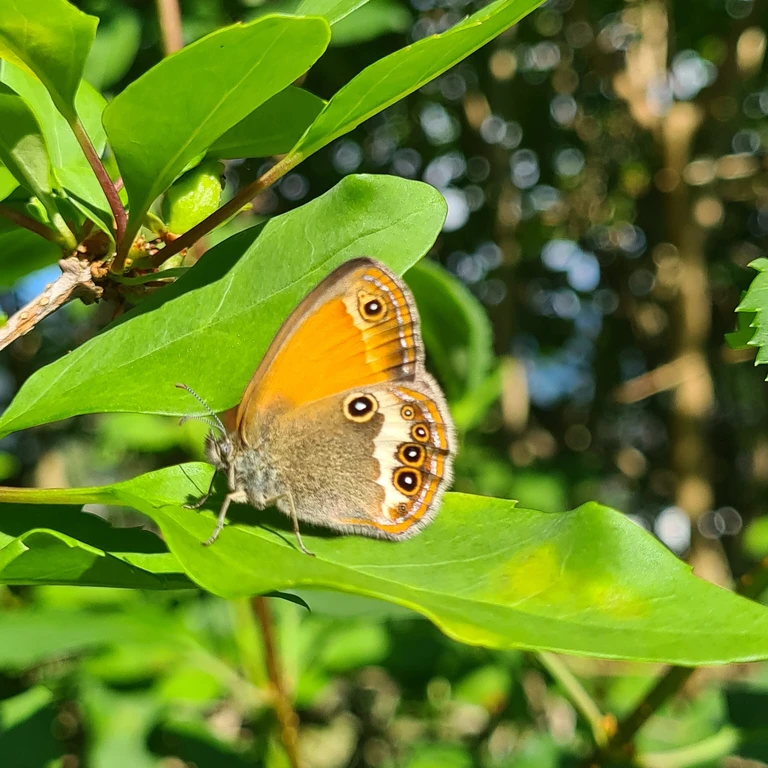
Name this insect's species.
Coenonympha arcania
